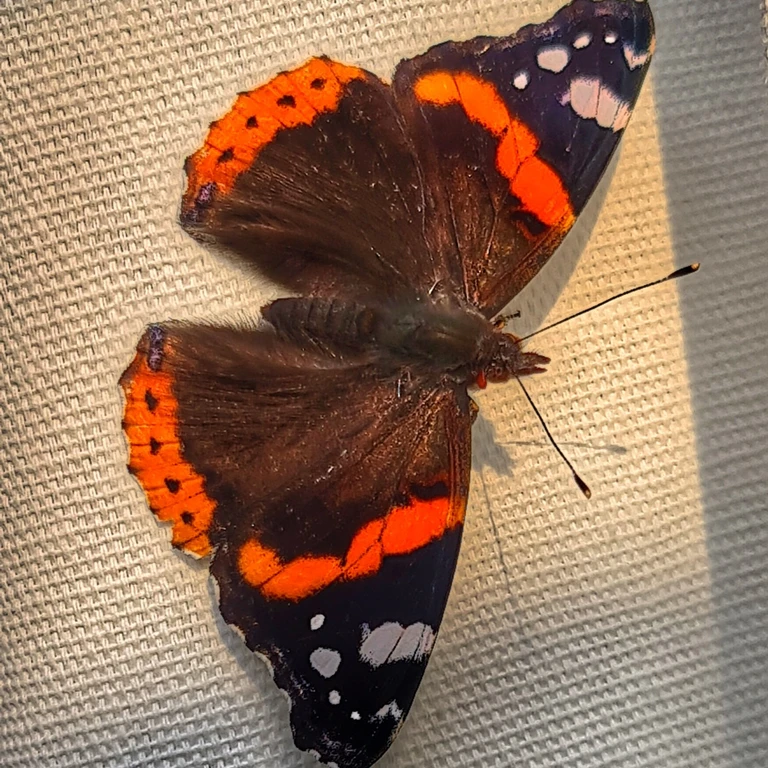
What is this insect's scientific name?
Vanessa atalanta
